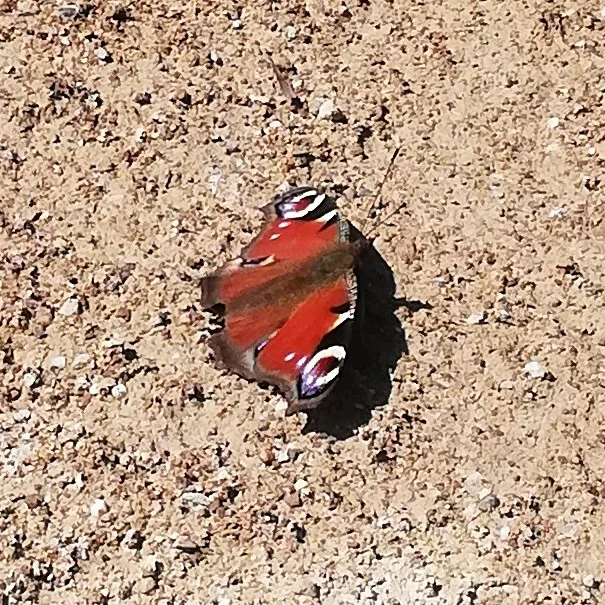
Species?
Aglais io
